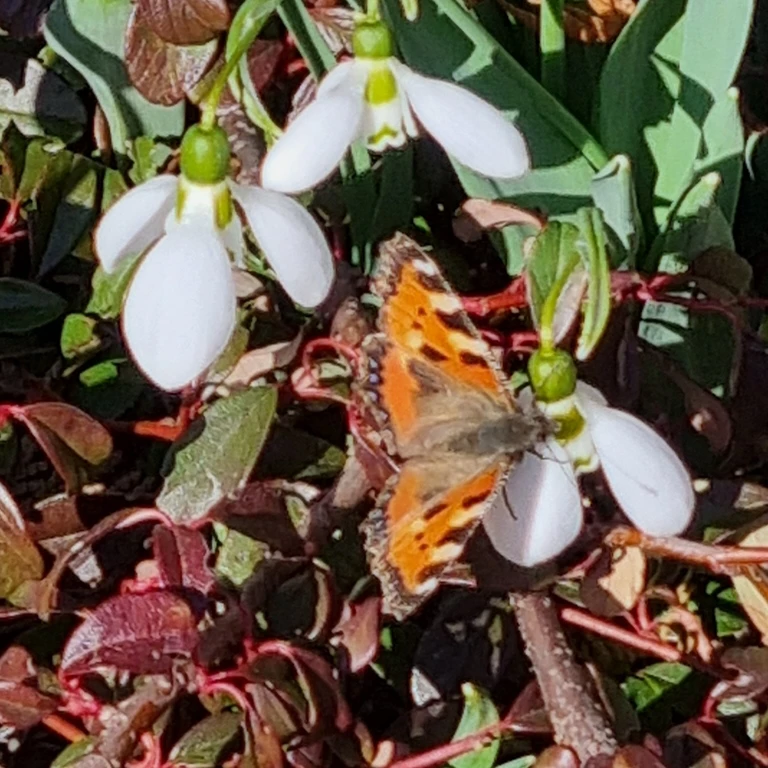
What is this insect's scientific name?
Aglais urticae
